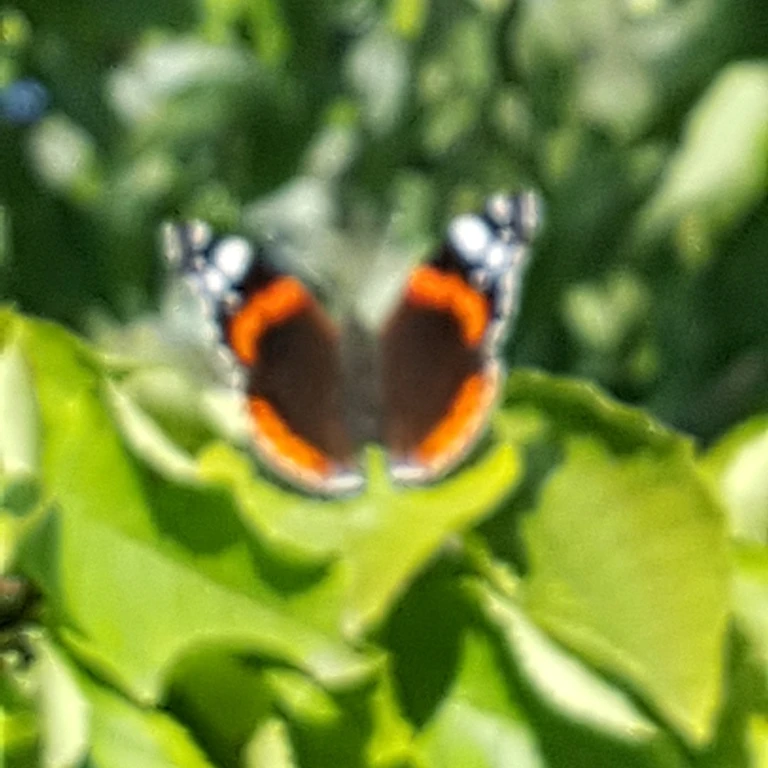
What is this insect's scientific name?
Vanessa atalanta
